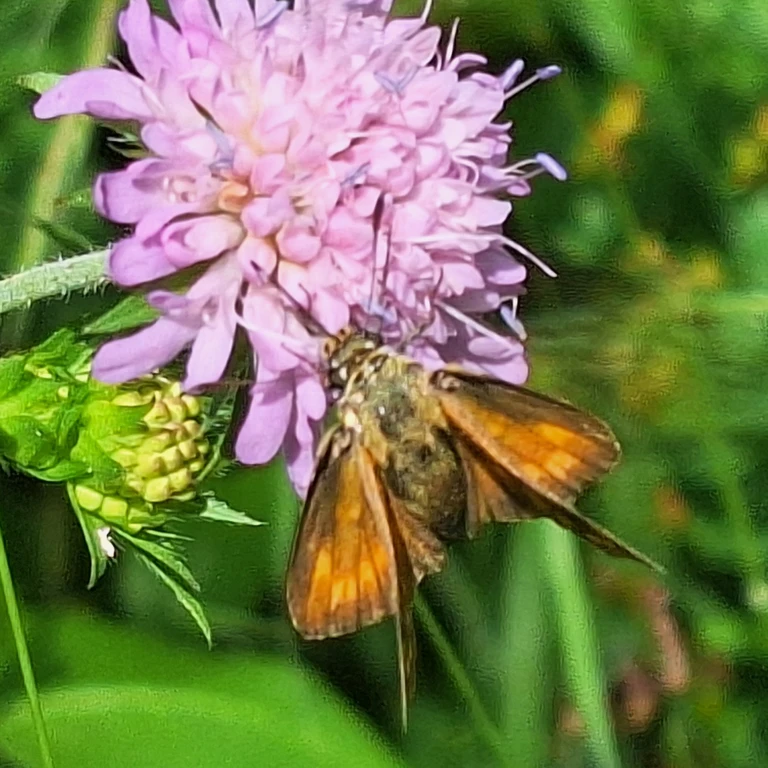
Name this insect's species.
Ochlodes sylvanus (also Ochlodes venata)
